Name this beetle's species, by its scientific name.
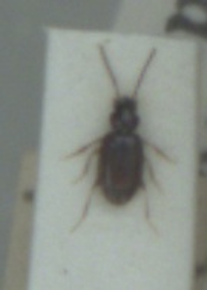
Tachys bistriatus
